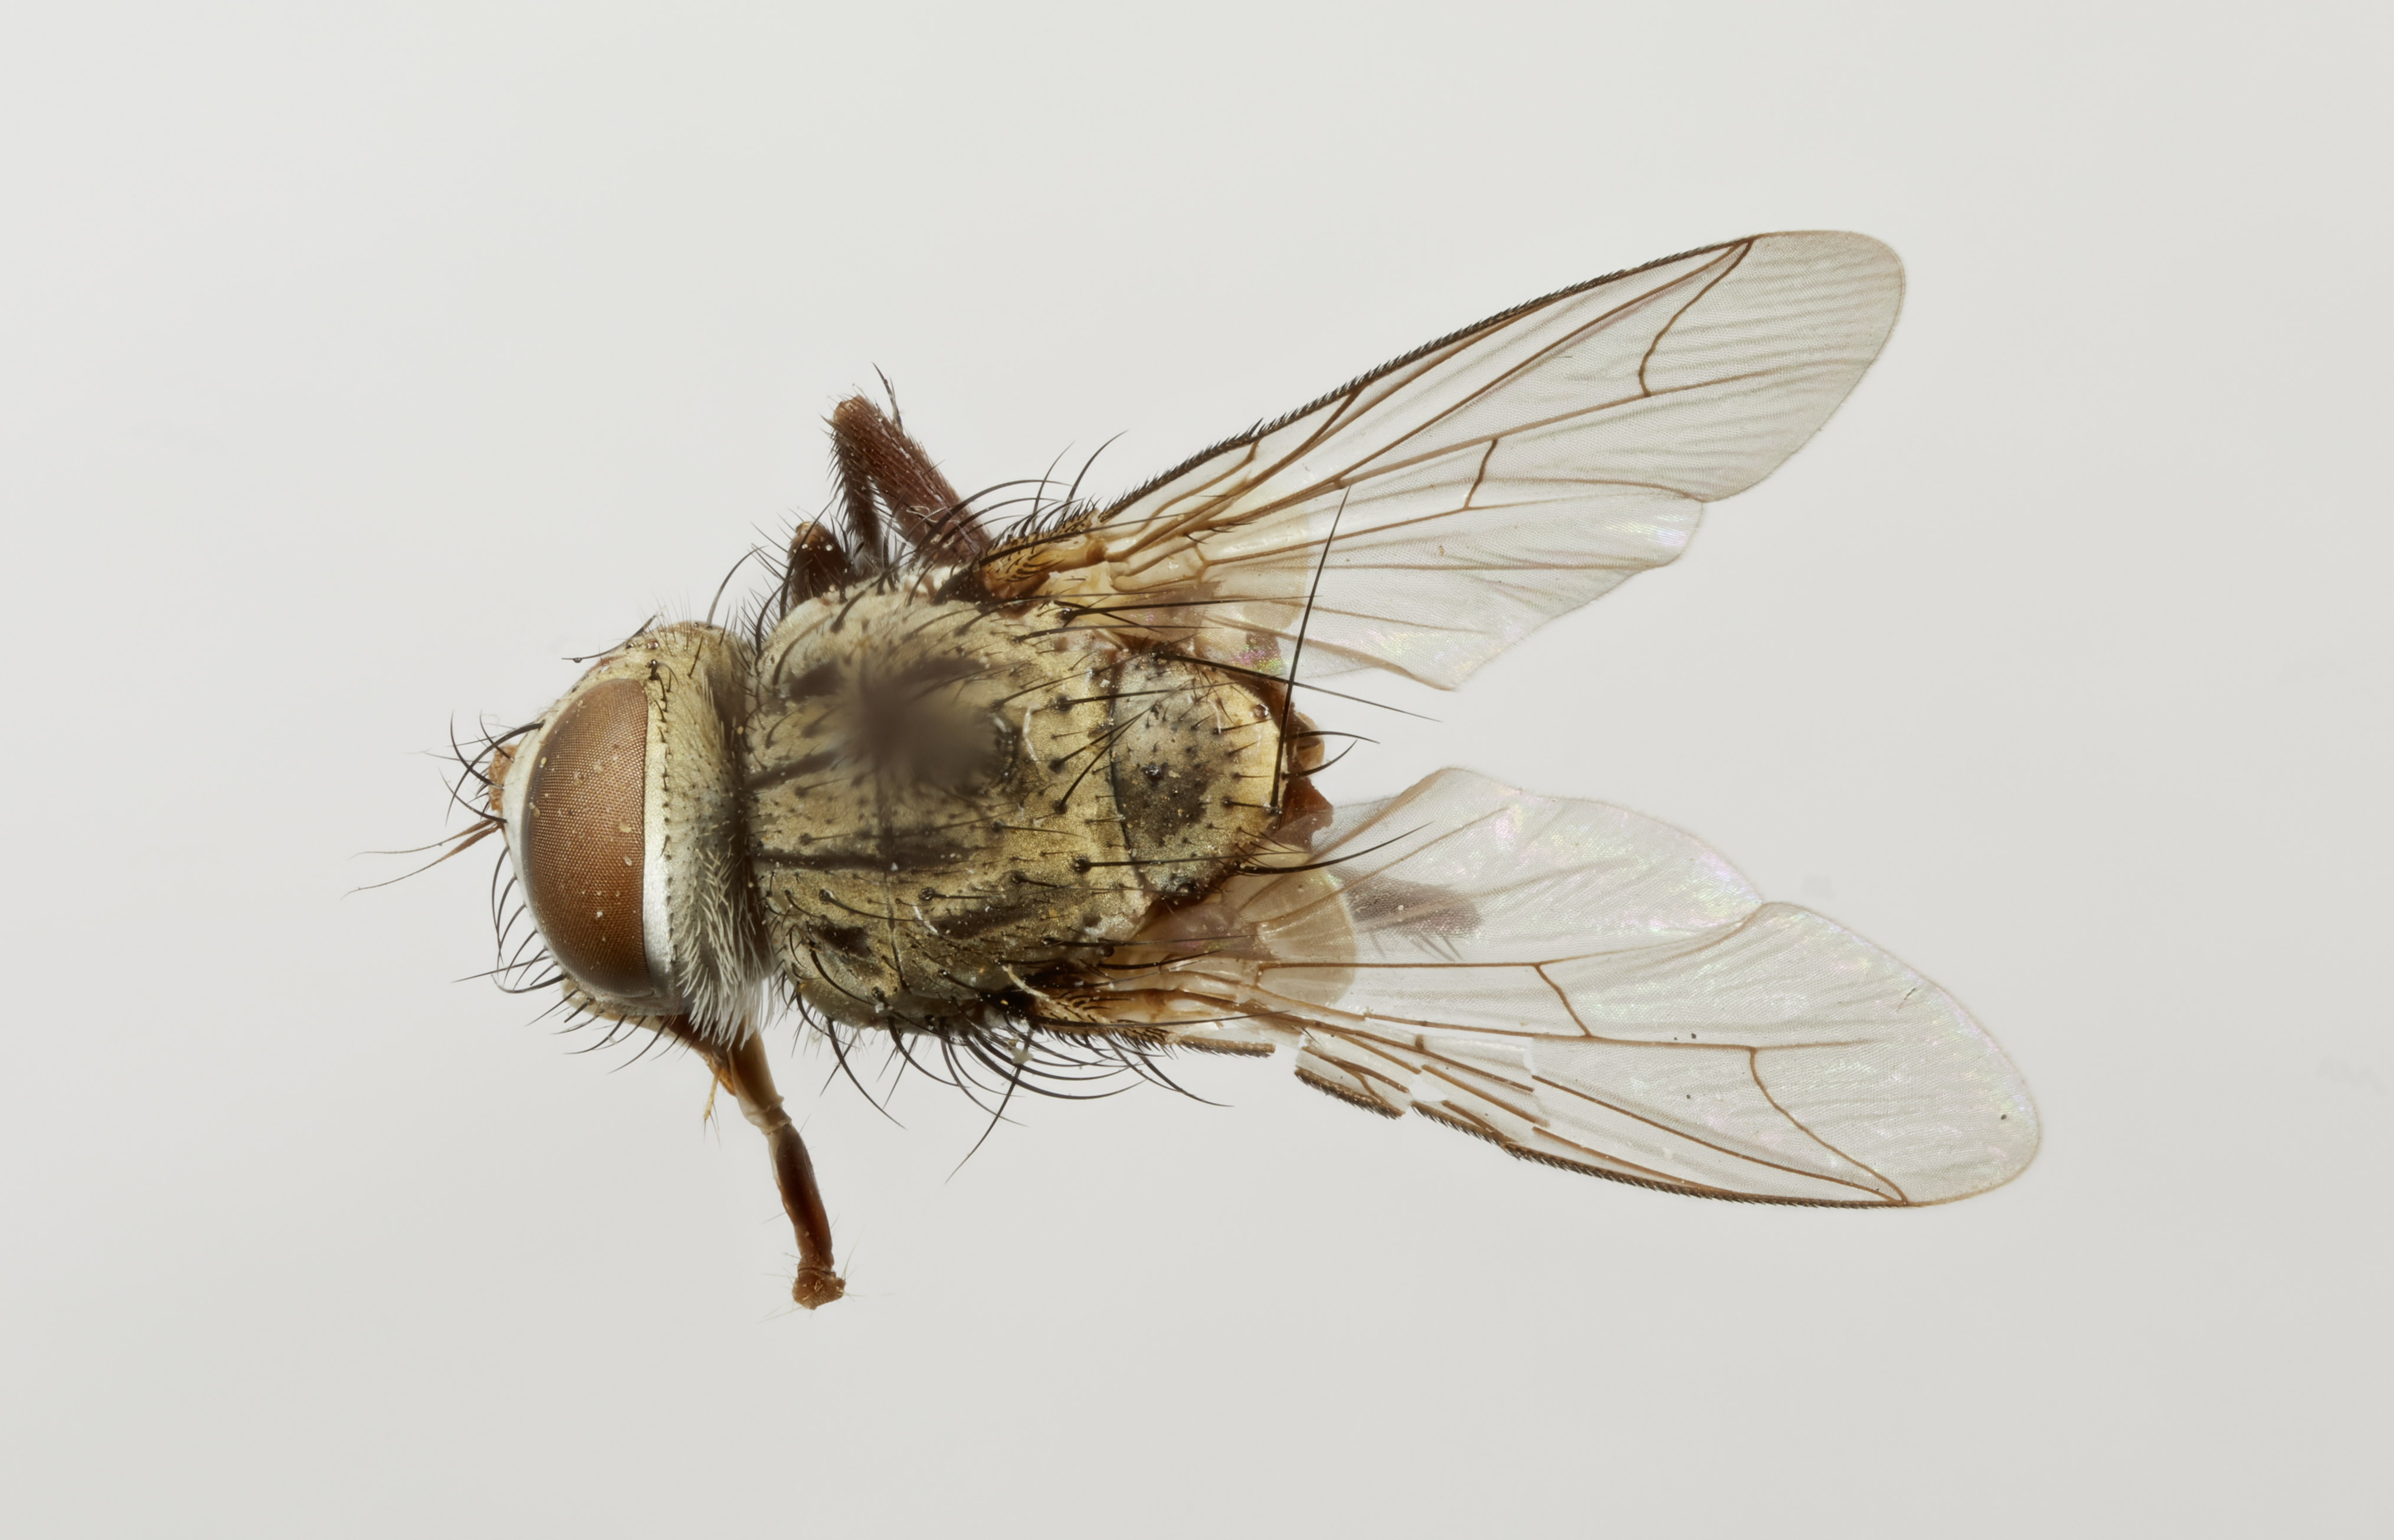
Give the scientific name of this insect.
Plagiprospherysa meridionalis
